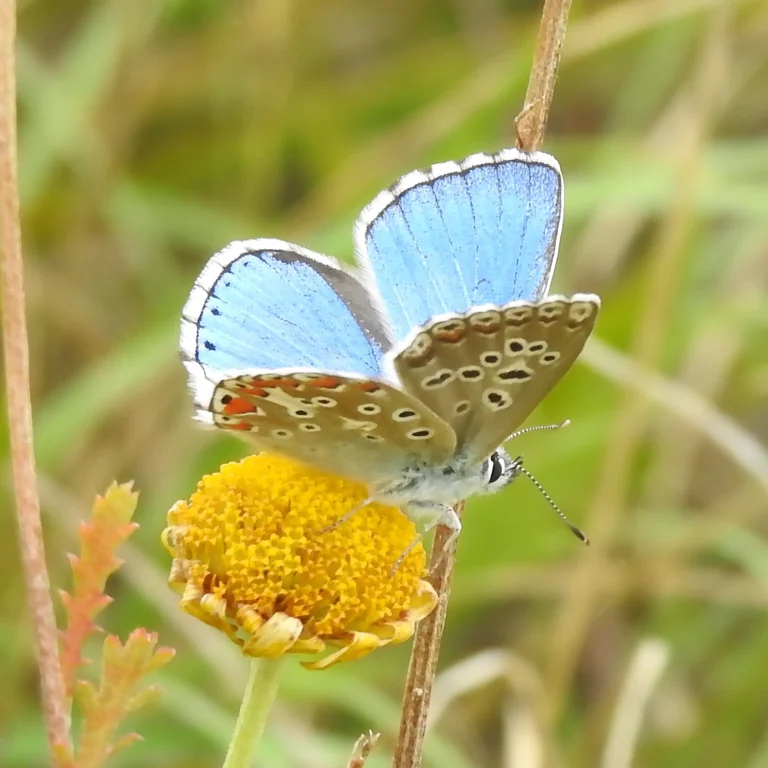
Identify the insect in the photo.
Lysandra bellargus
